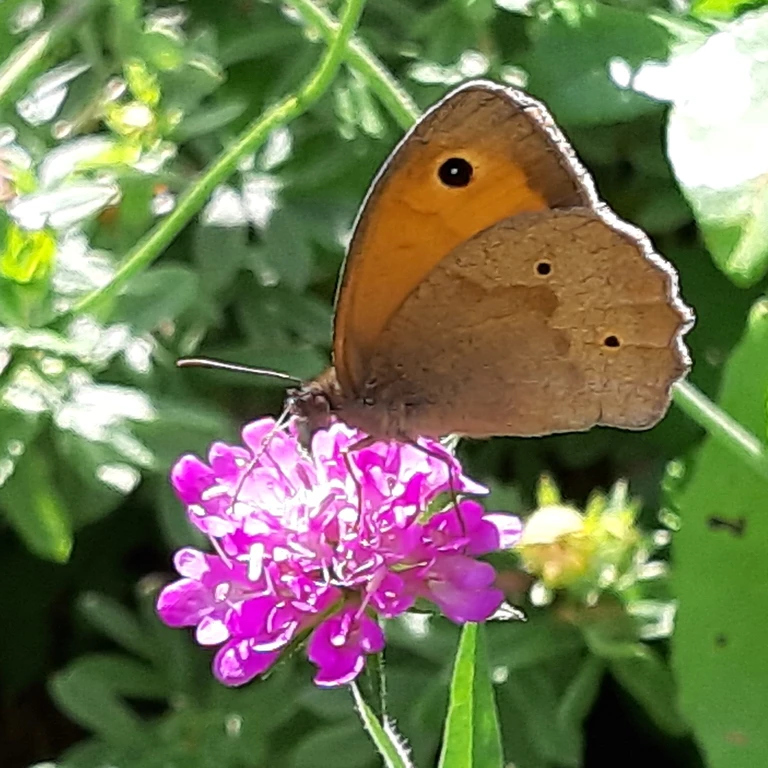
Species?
Maniola jurtina
